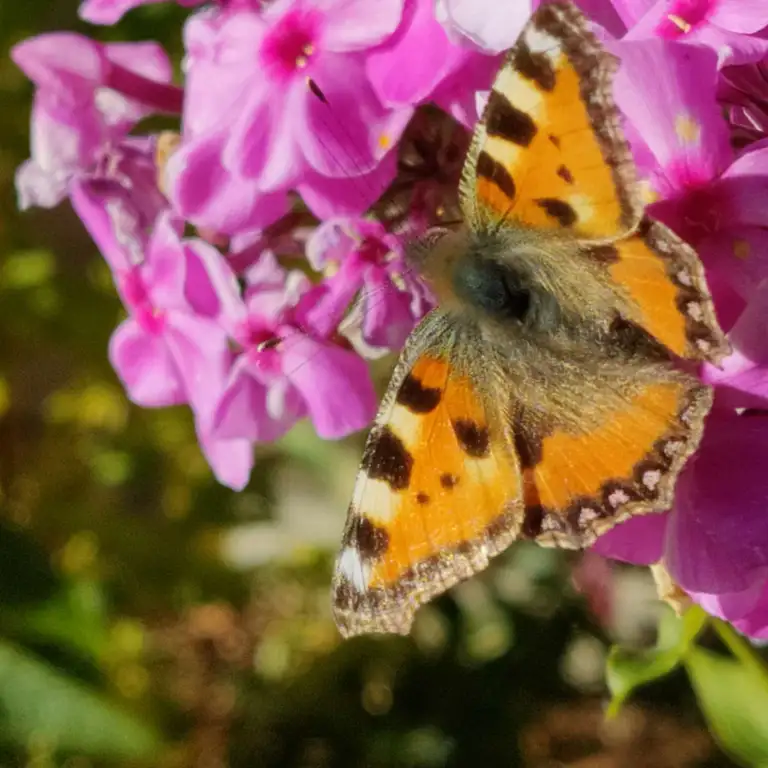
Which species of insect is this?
Aglais urticae
